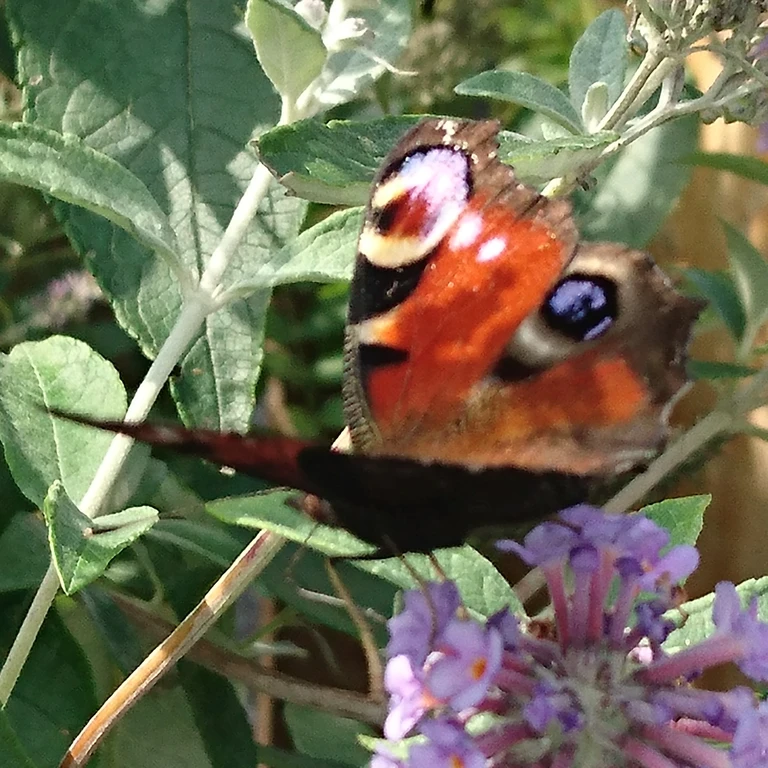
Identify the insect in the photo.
Aglais io
